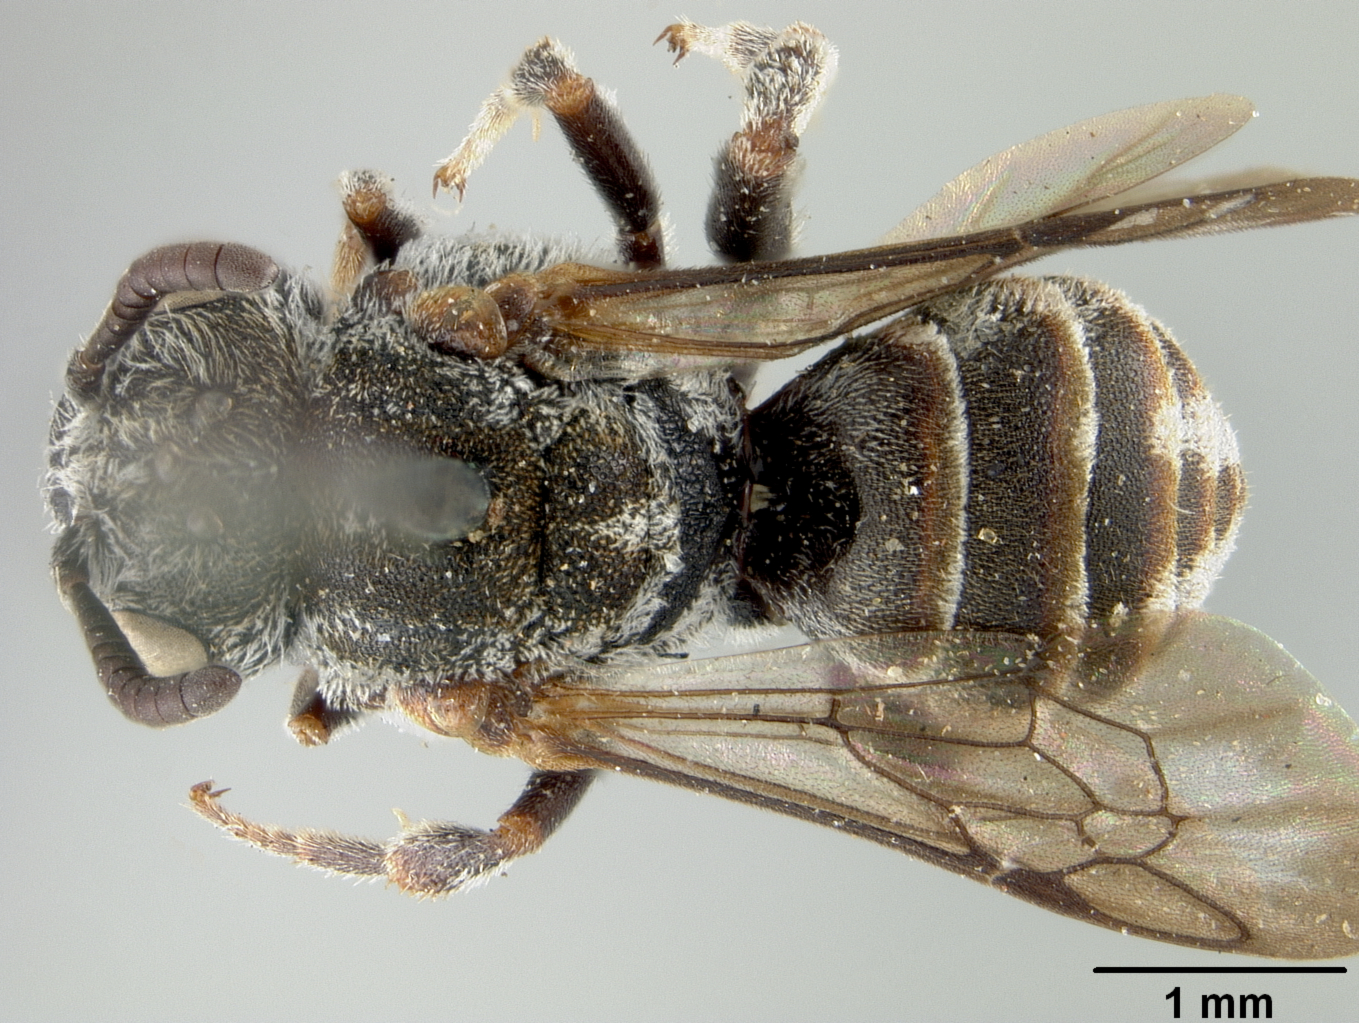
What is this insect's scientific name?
Neopasites cressoni
